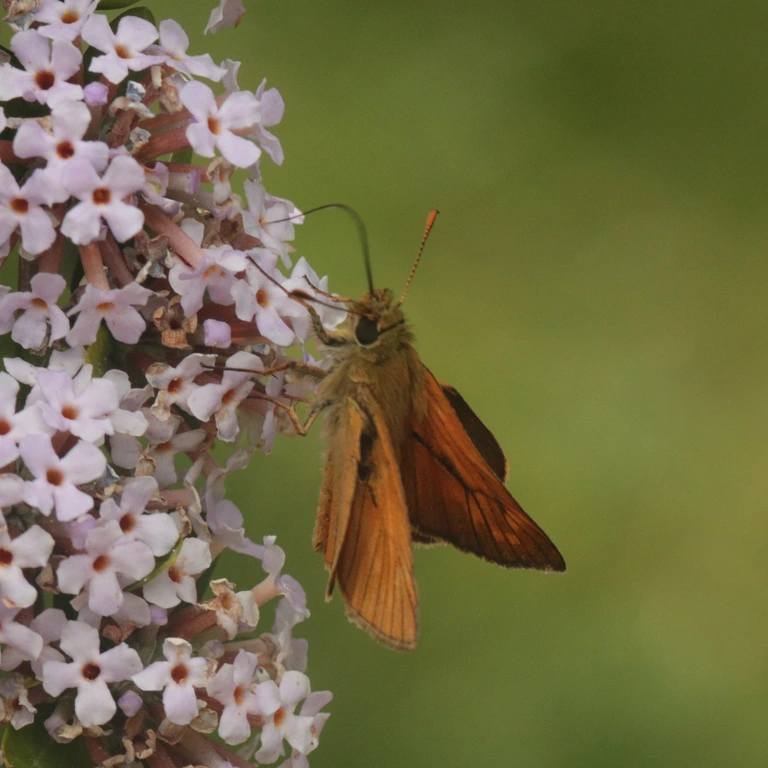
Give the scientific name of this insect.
Ochlodes sylvanus (also Ochlodes venata)
